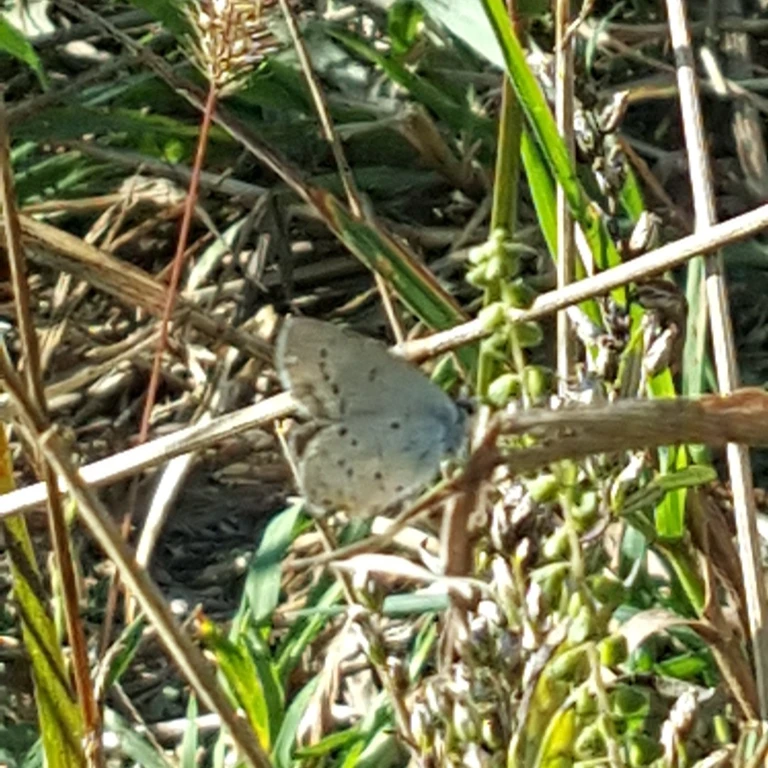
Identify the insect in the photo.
Cupido argiades (also Elkalyce argiades)
